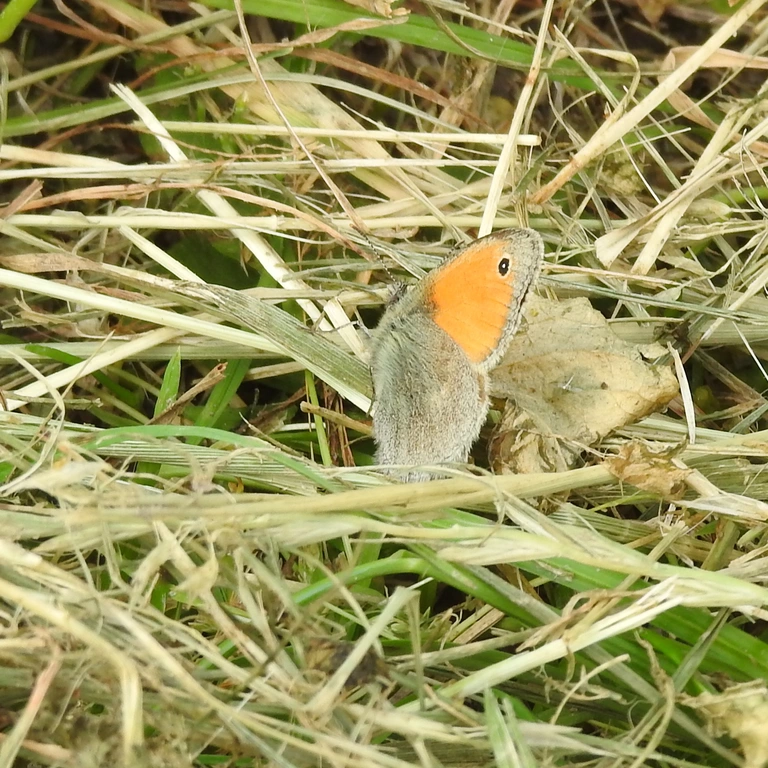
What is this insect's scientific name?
Coenonympha pamphilus
